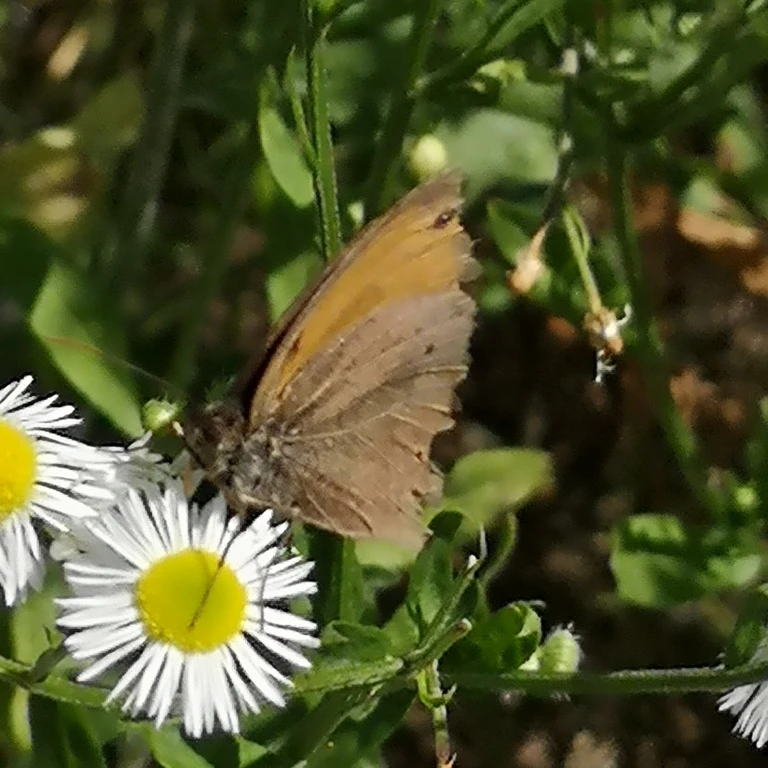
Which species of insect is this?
Maniola jurtina
